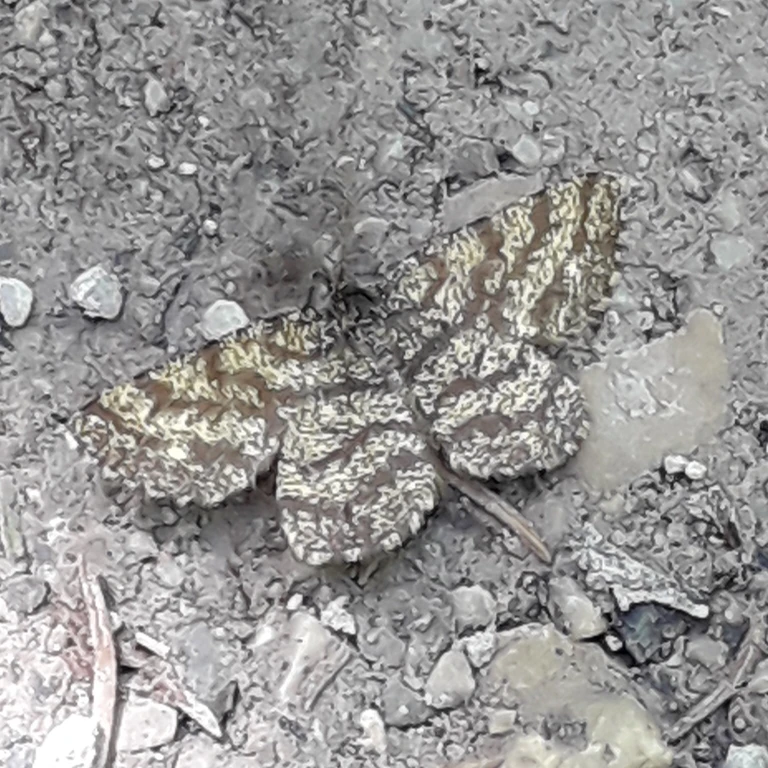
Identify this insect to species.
Ematurga atomaria
